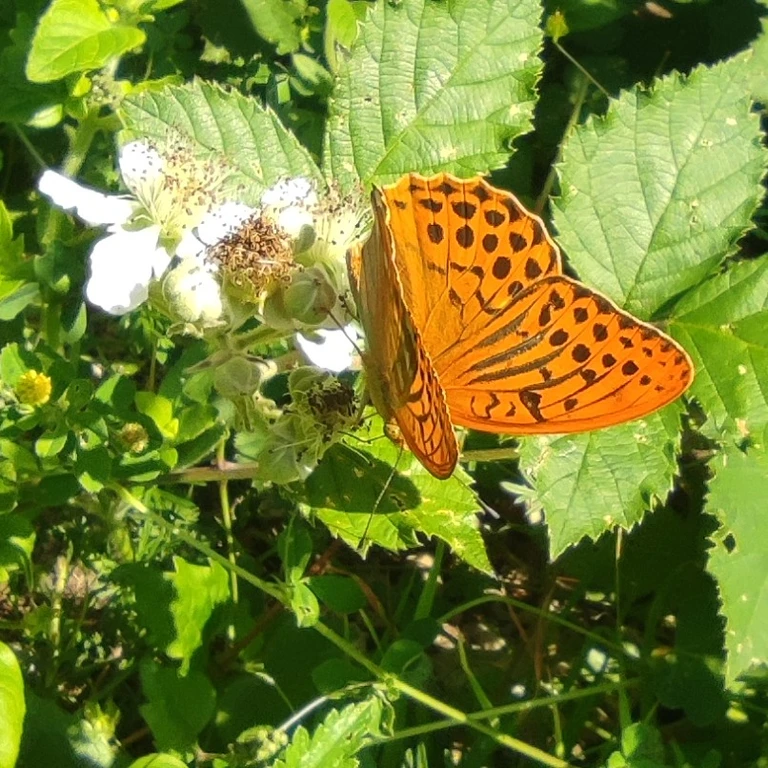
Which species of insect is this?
Argynnis paphia
